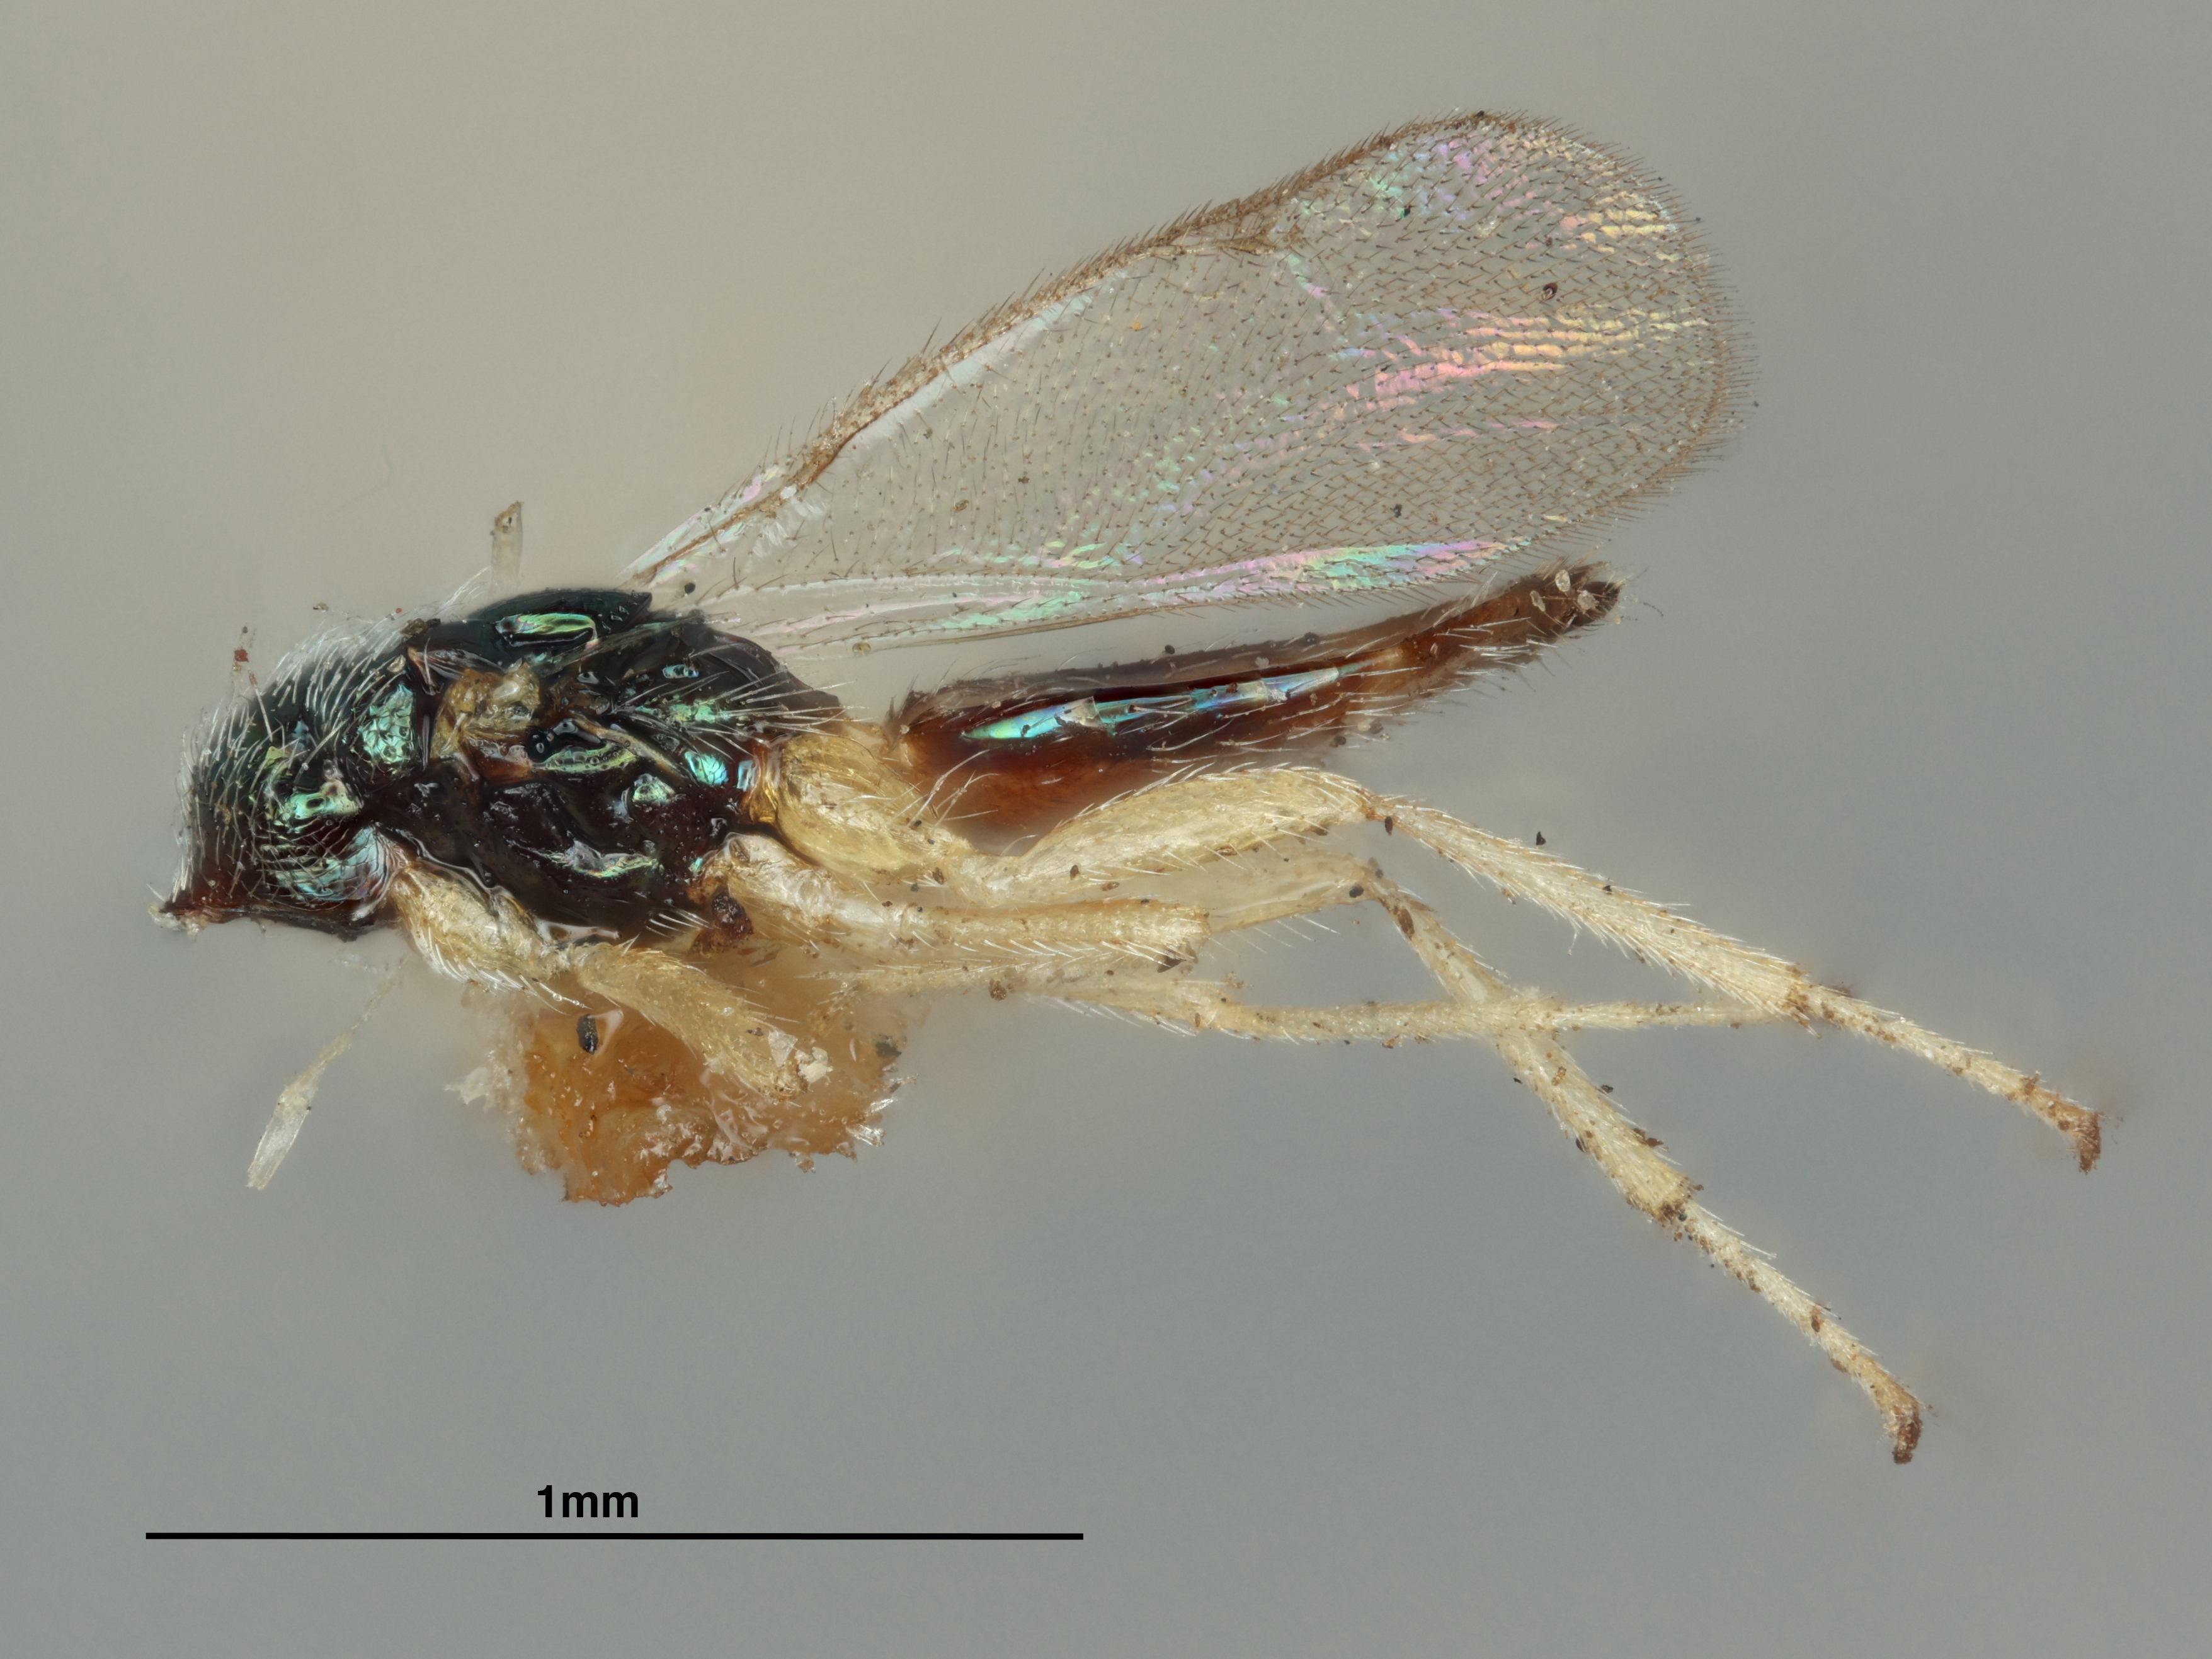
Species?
Sympiesis wordsworthi
